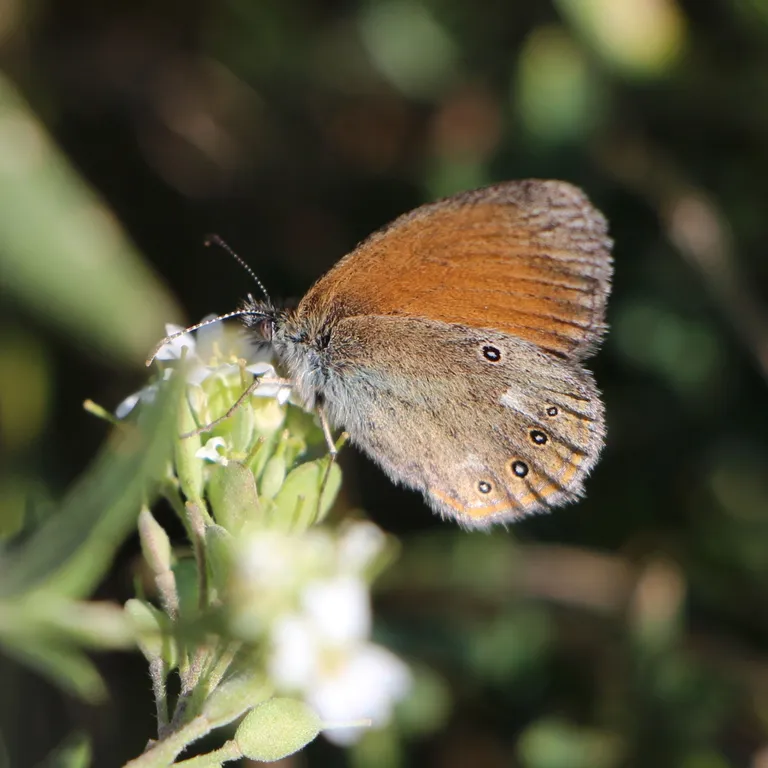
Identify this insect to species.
Coenonympha glycerion (also Coenonympha iphis)
